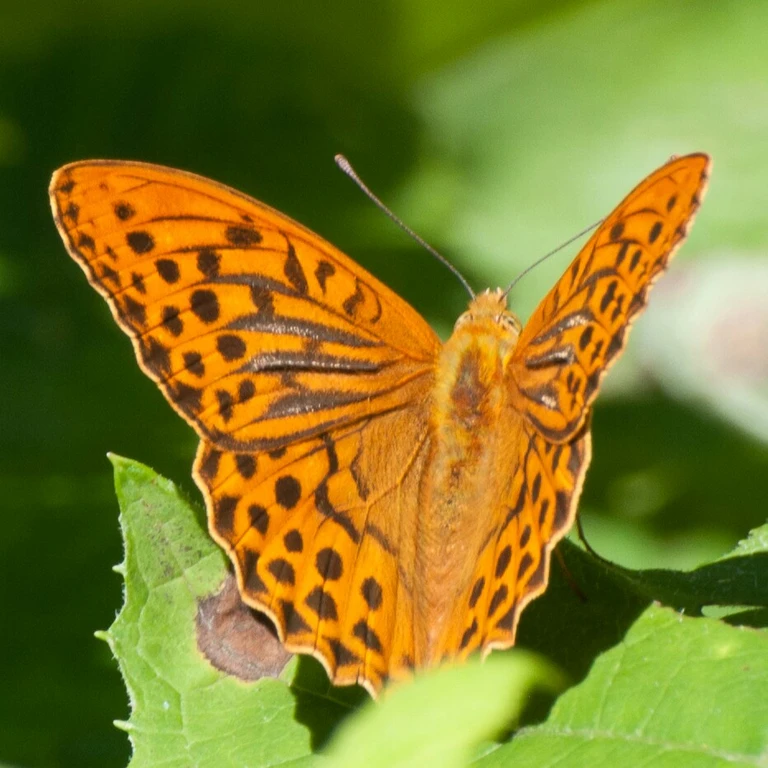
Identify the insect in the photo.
Argynnis paphia
